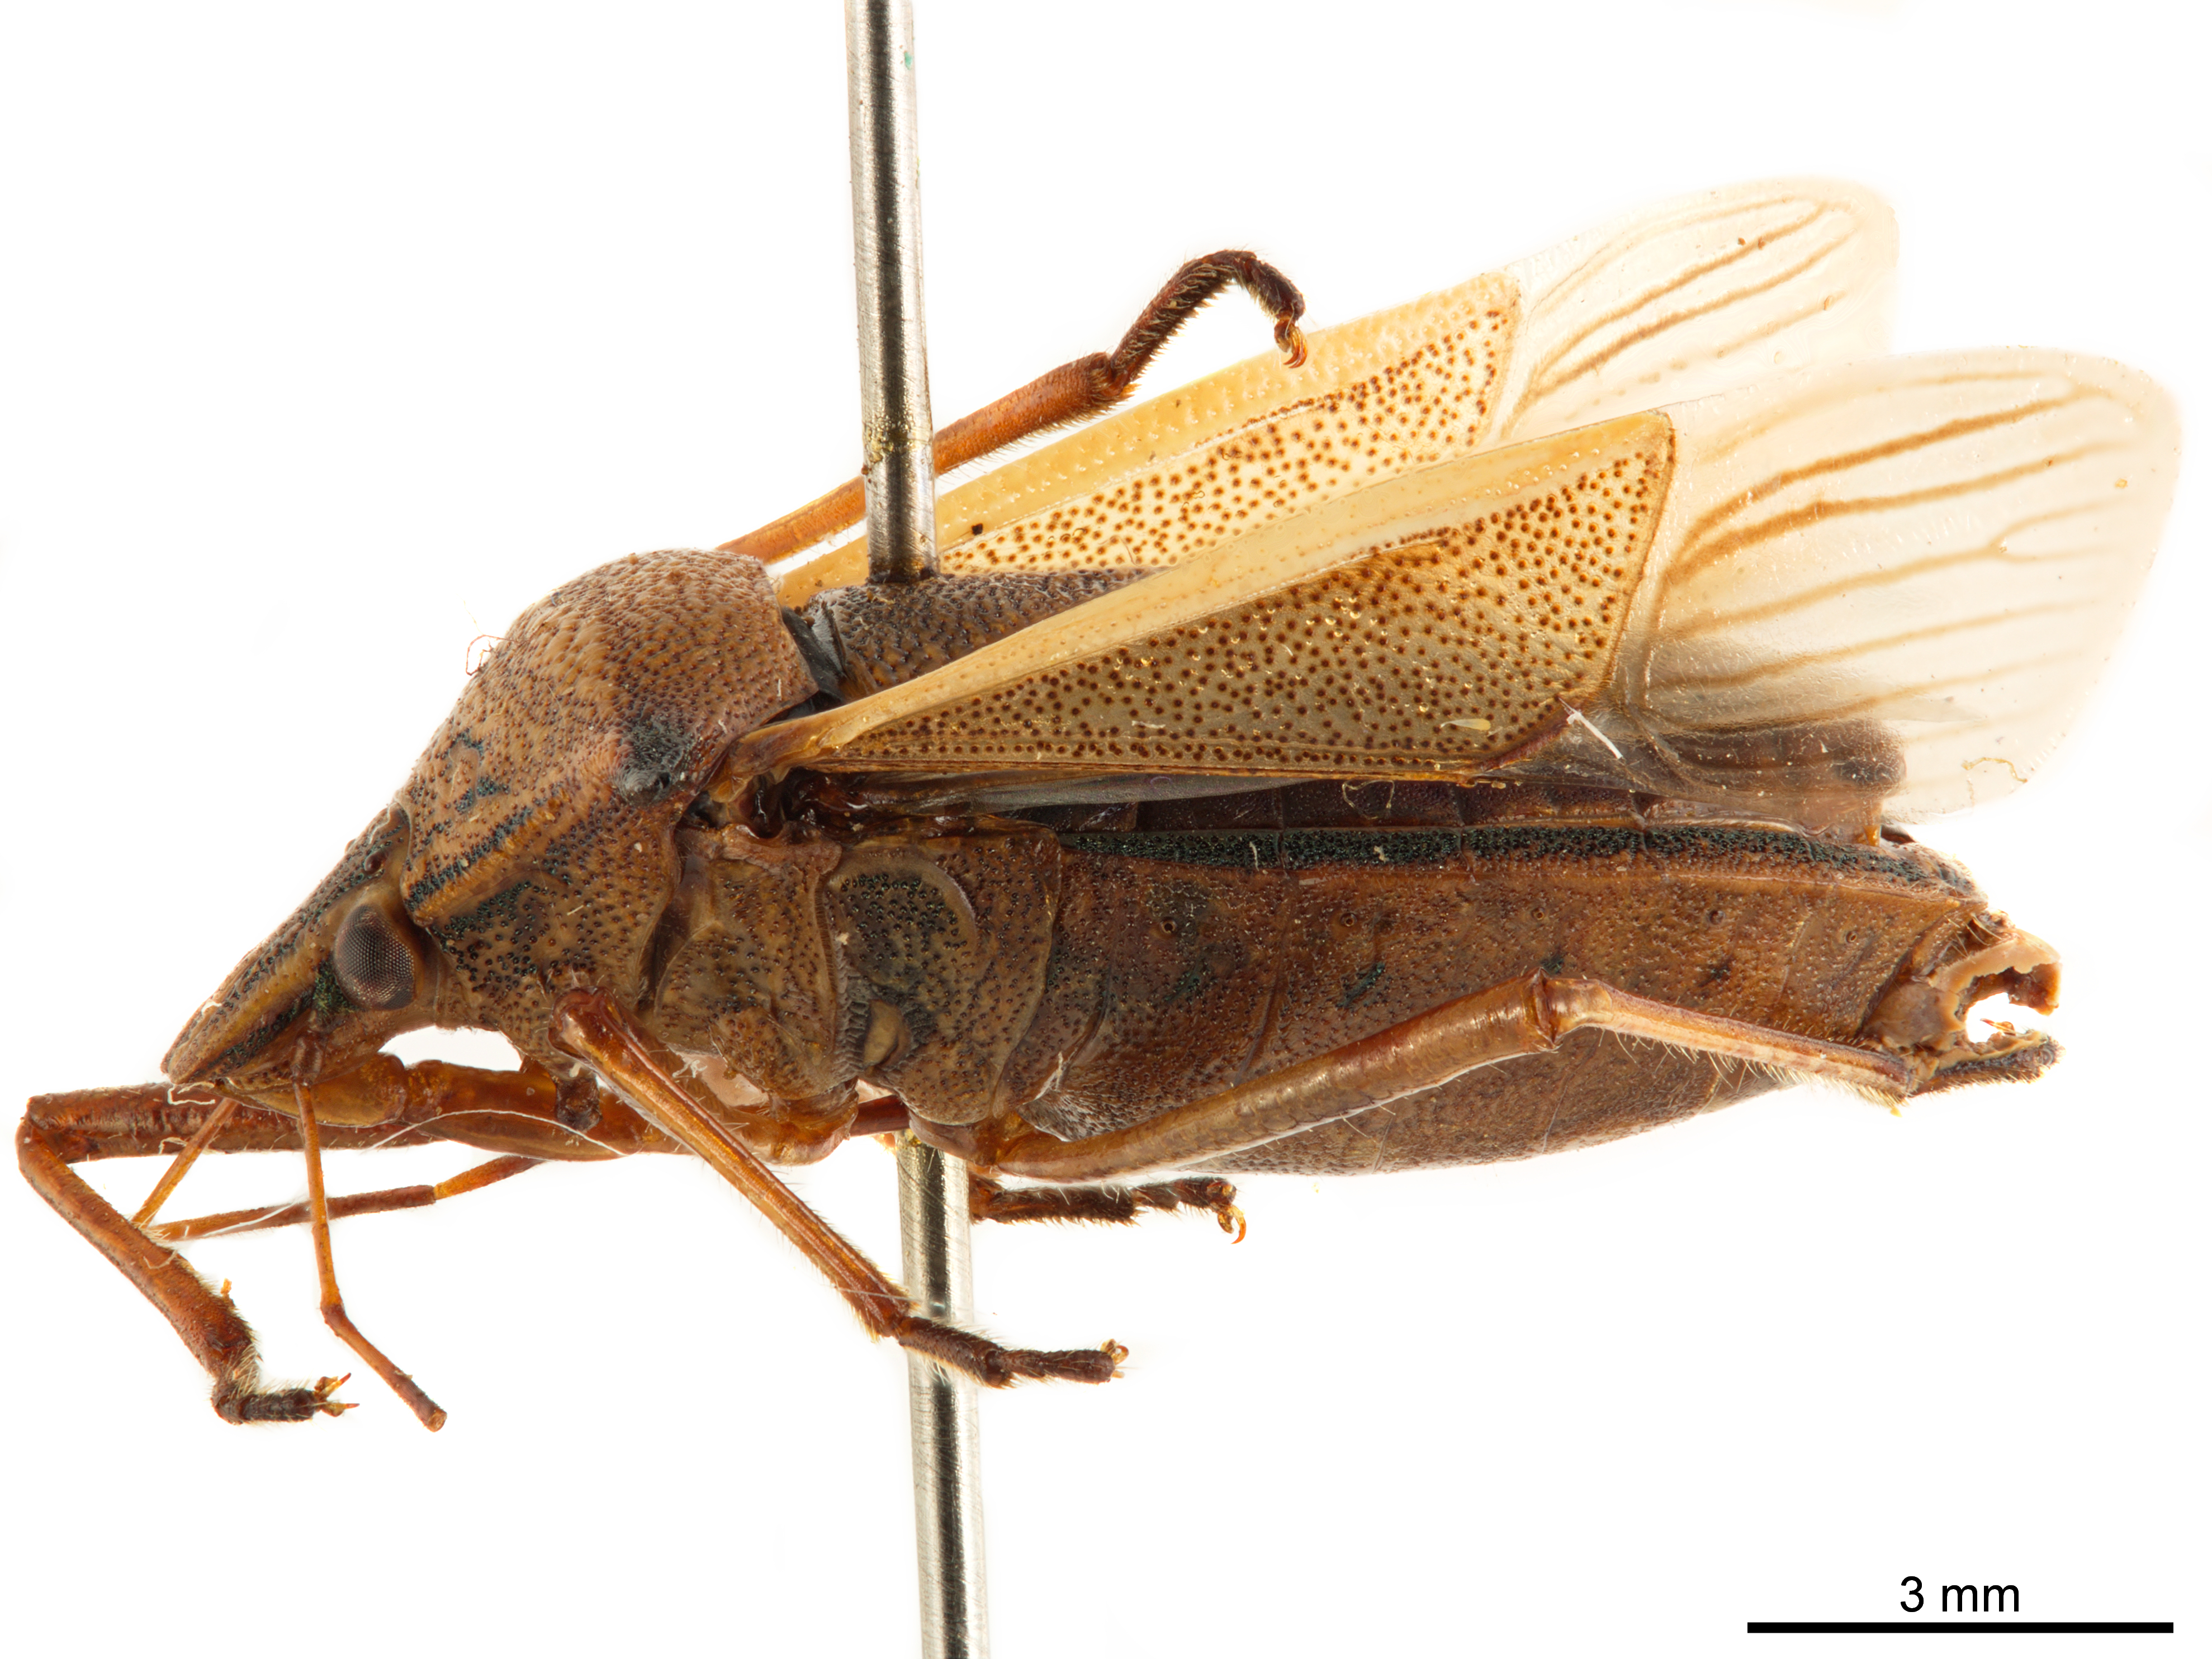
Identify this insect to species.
Andrallus spinidens
